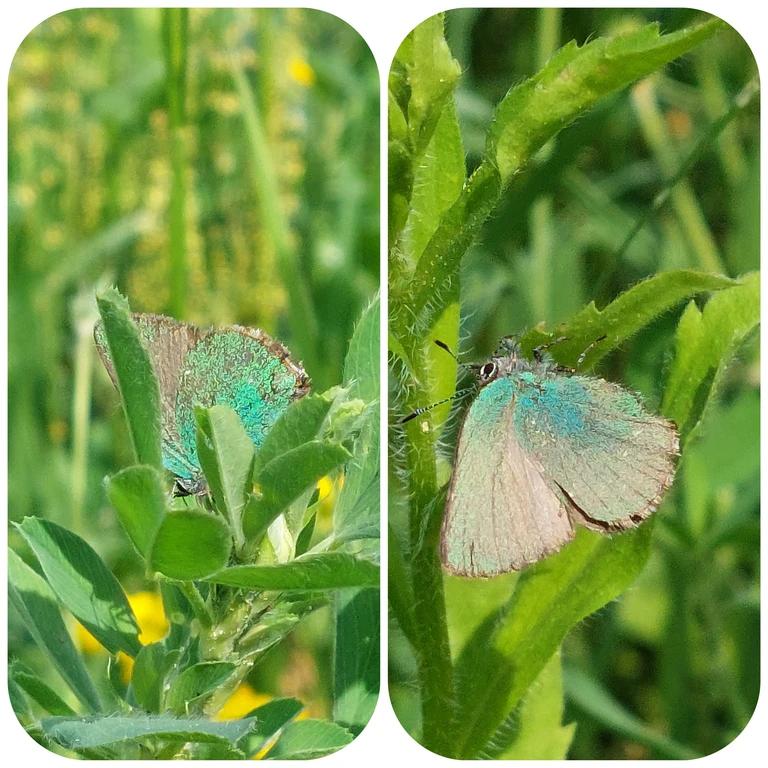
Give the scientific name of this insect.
Callophrys rubi
